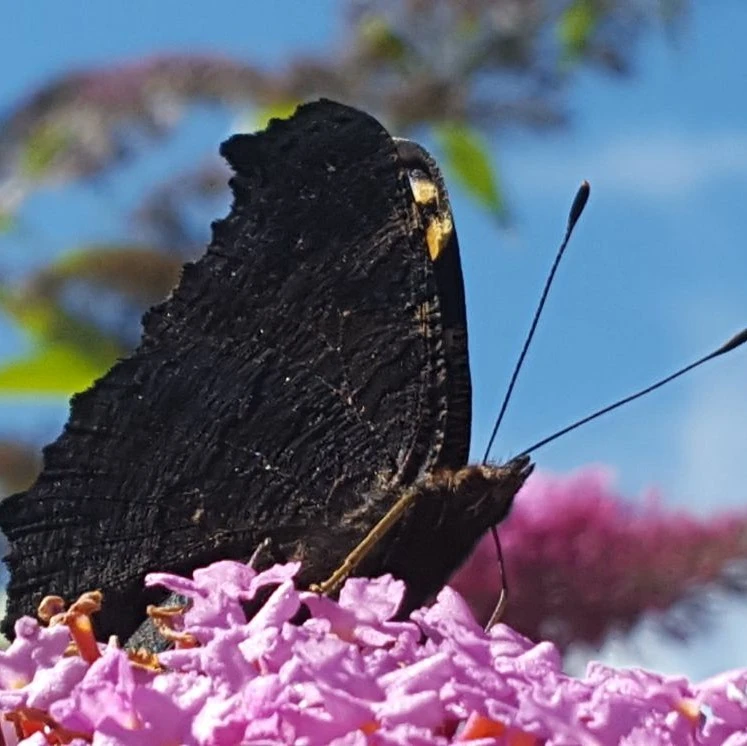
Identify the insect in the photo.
Aglais io
